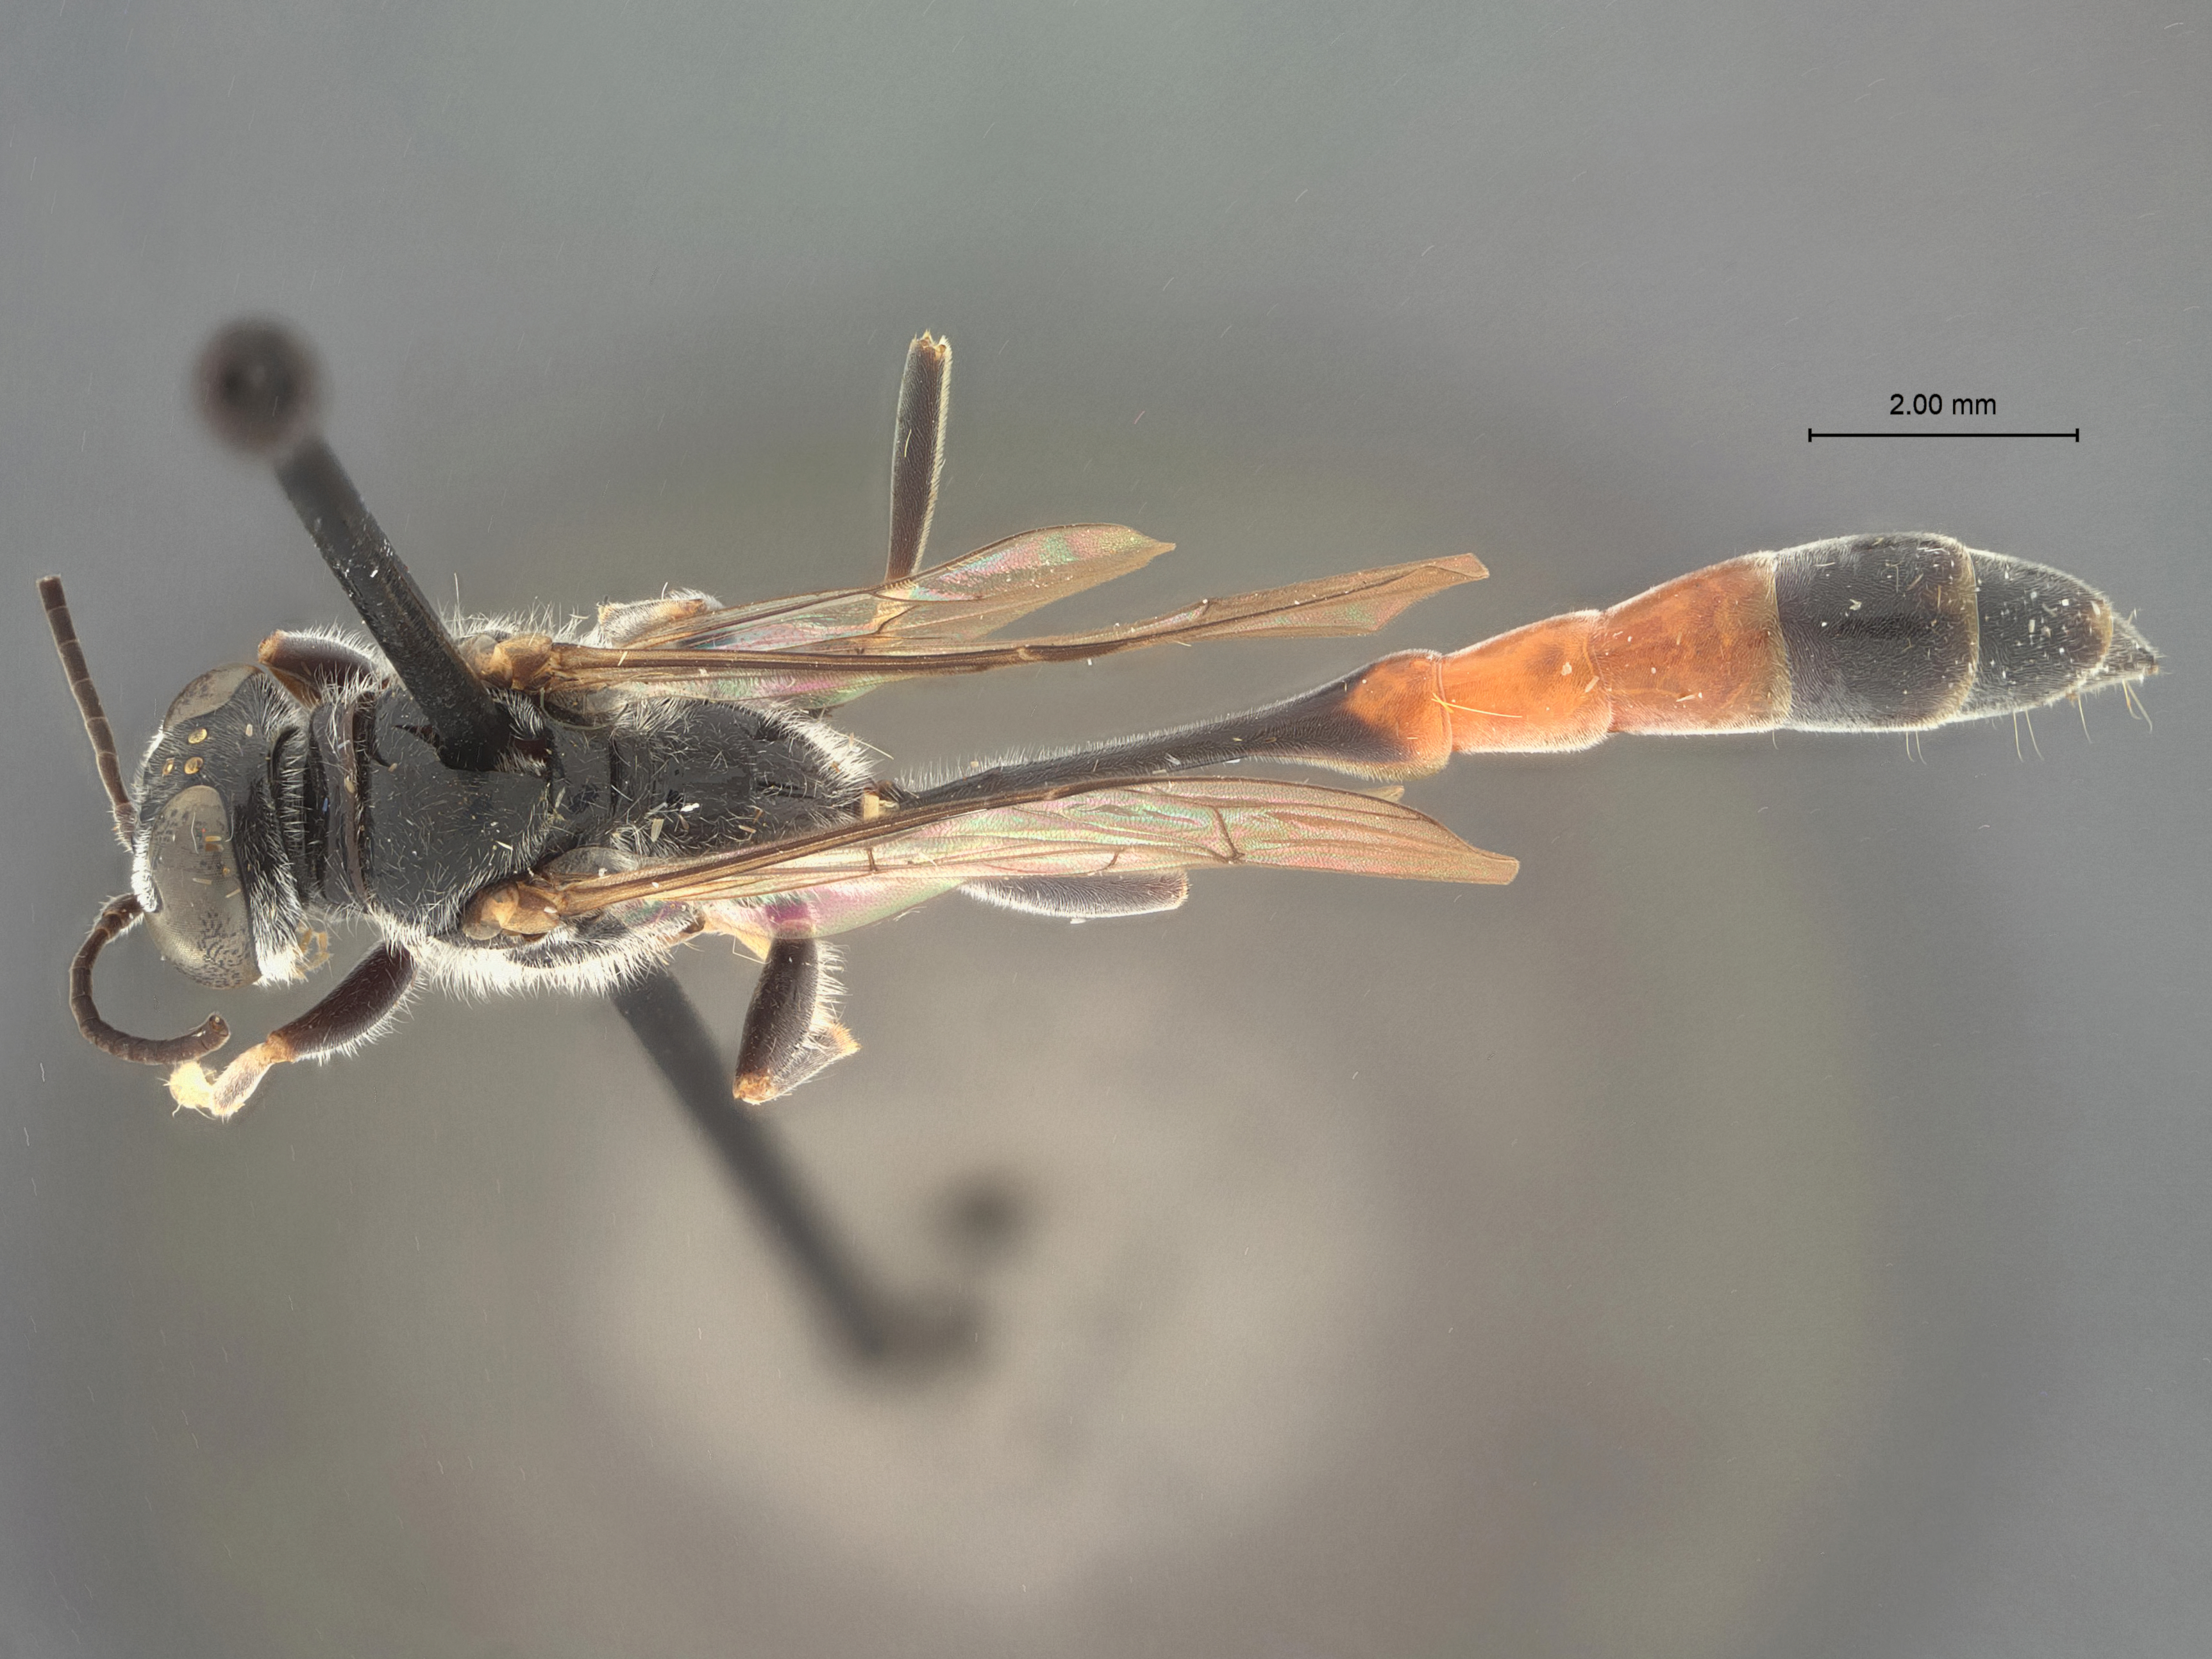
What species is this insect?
Trypoxylon kunzui
